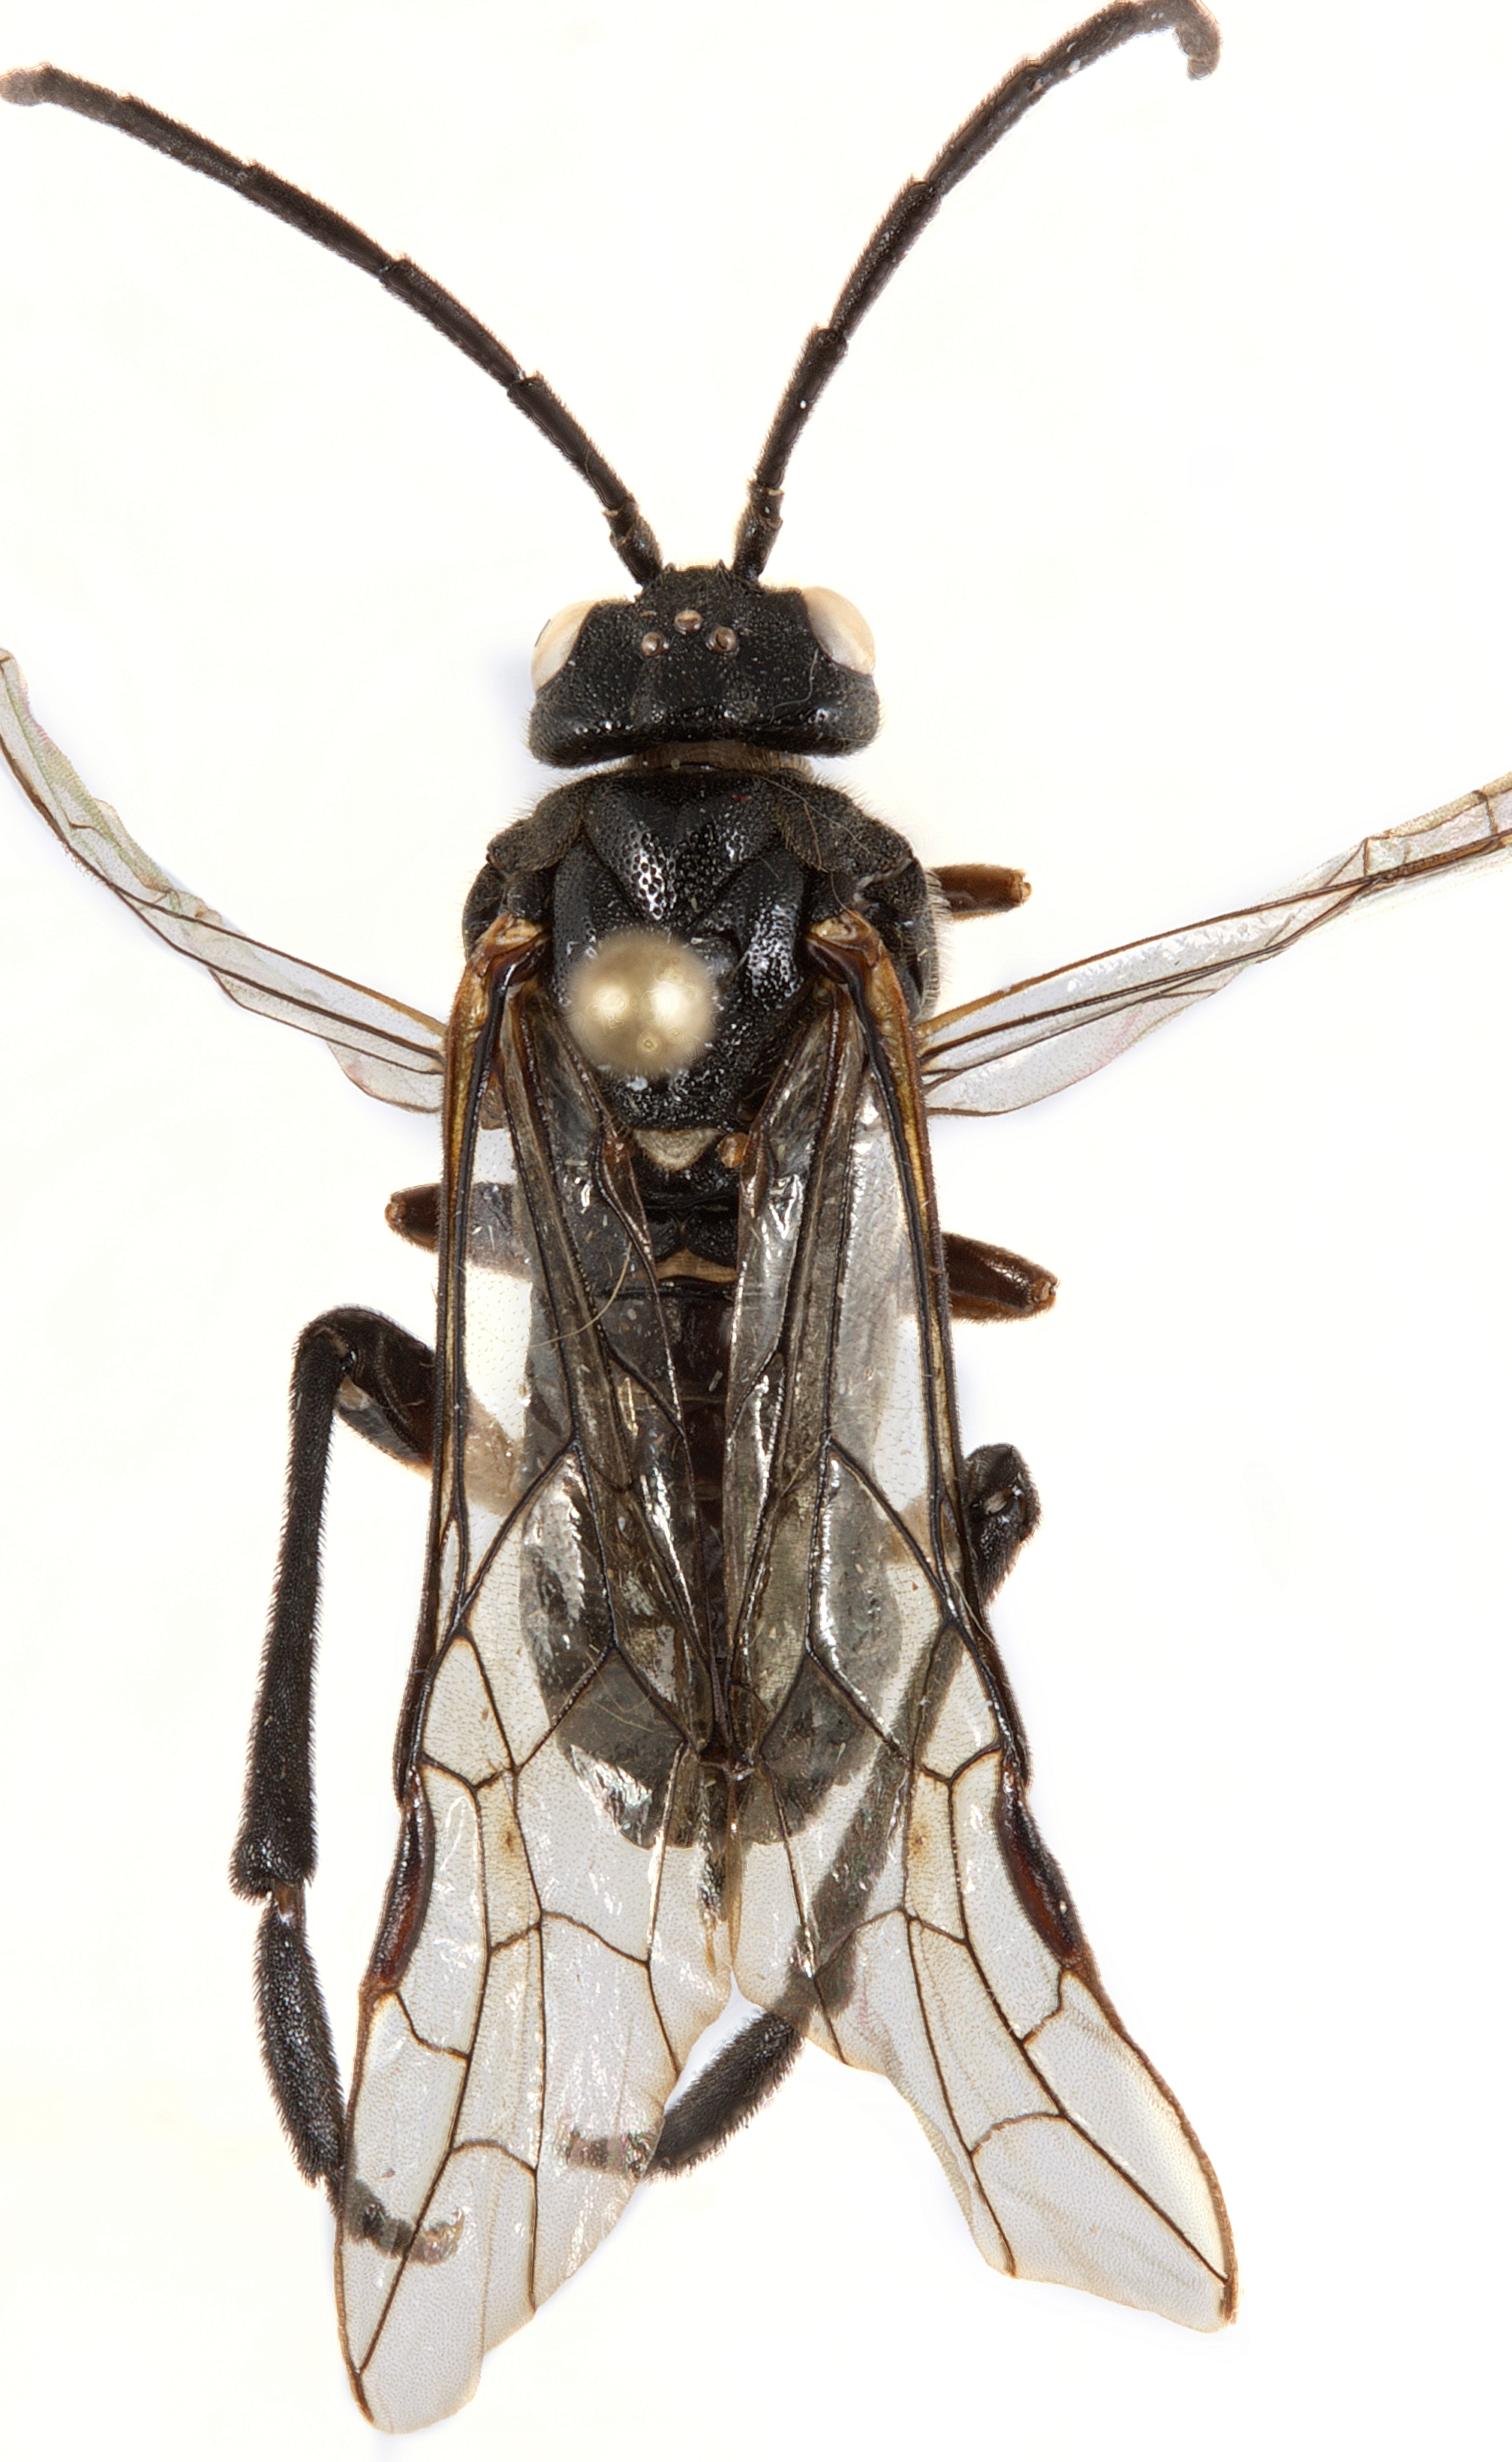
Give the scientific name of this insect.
Megabeleses crassitarsis
